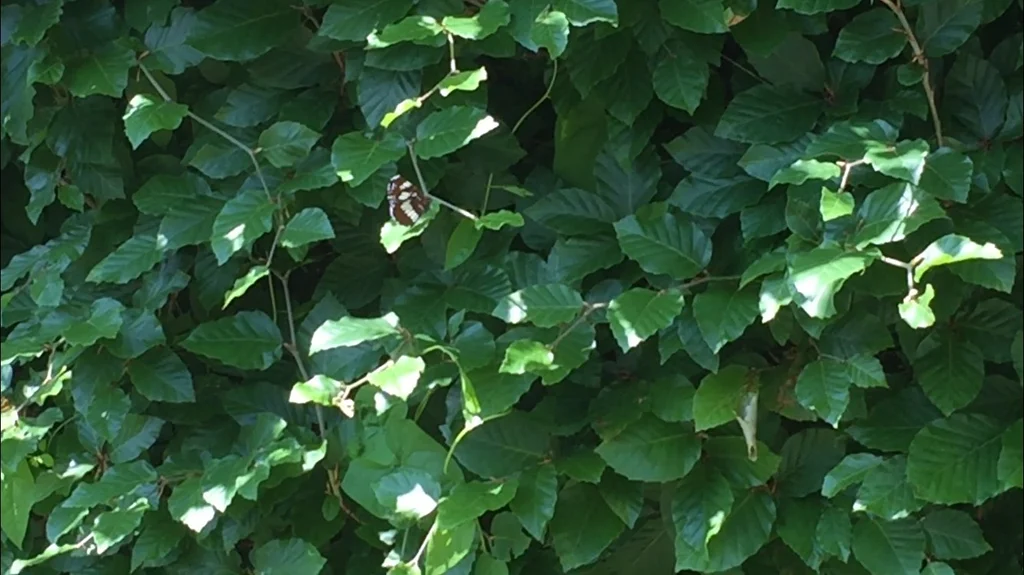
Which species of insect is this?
Neptis rivularis
